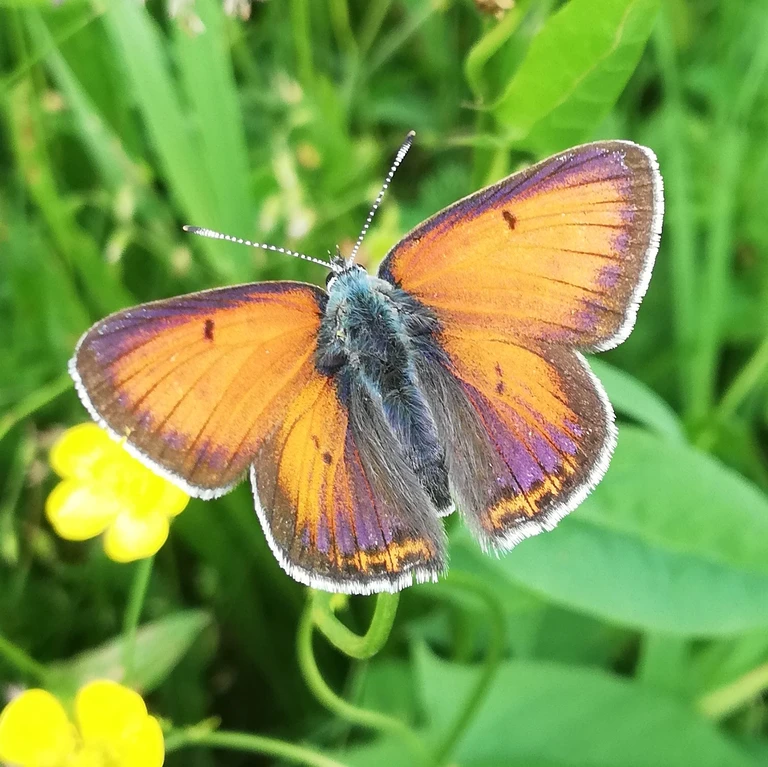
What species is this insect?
Lycaena hippothoe (also Palaeochrysophanus hippothoe)
